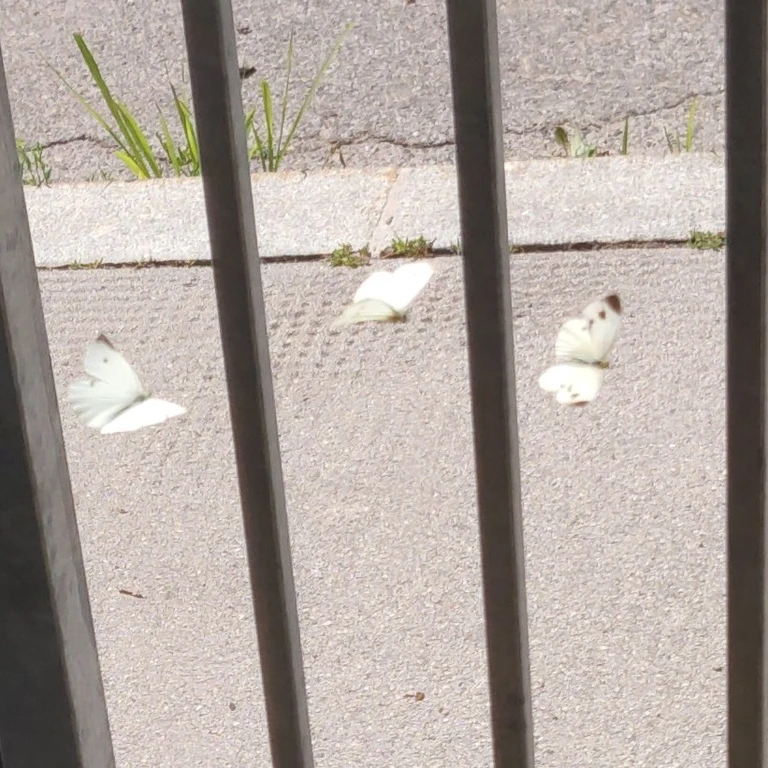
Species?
Pieris rapae
